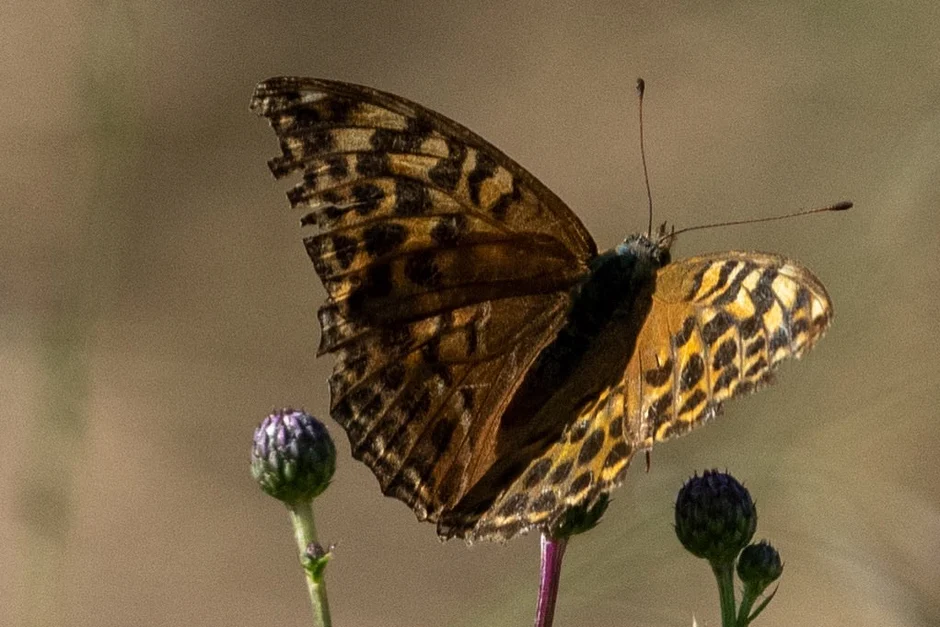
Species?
Argynnis paphia
